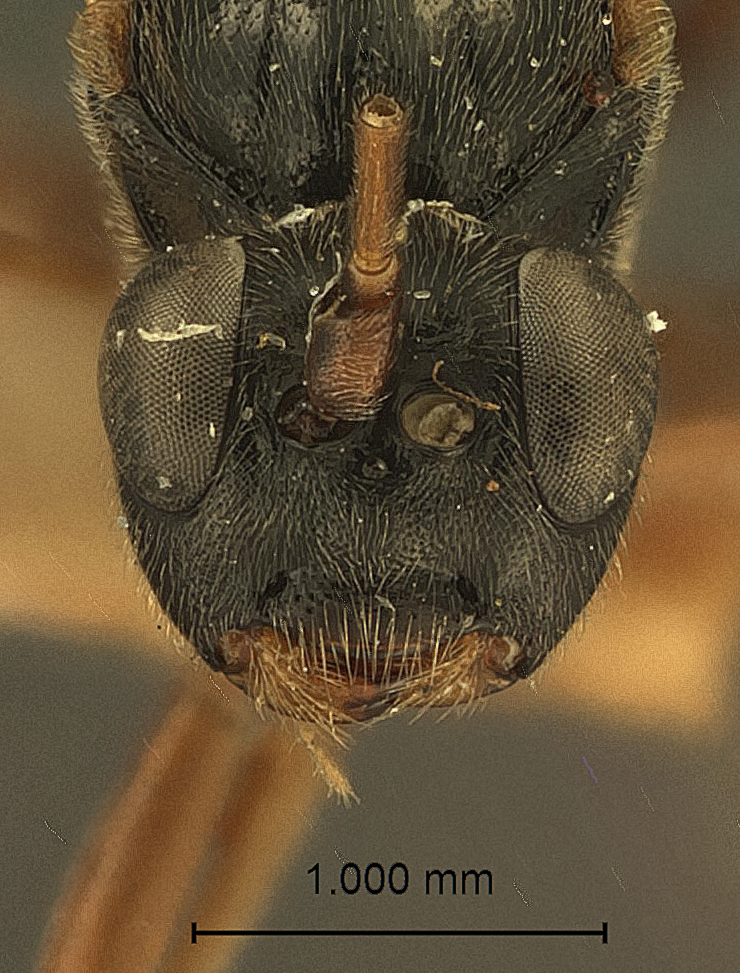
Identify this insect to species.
Atractodes grandis
